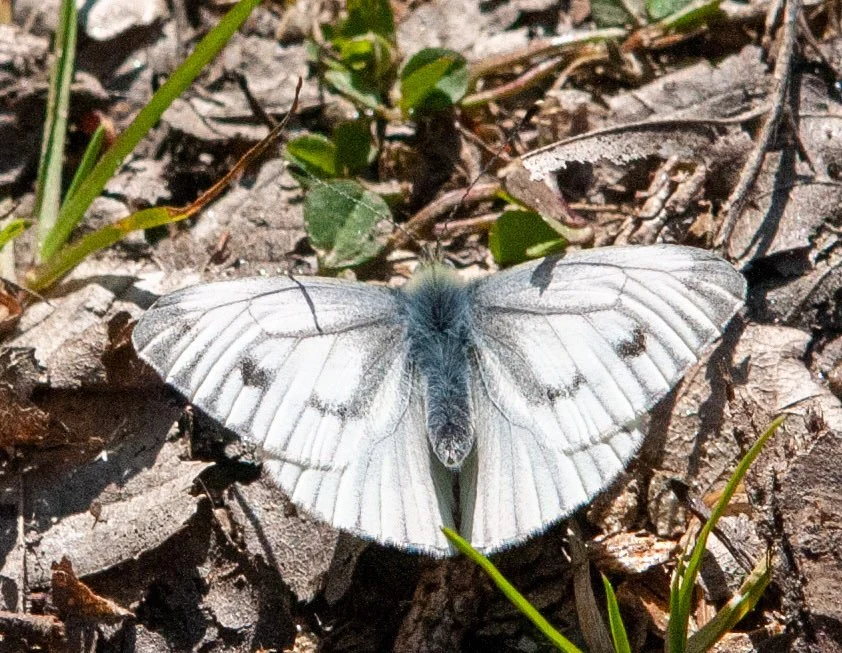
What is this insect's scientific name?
Pieris napi
